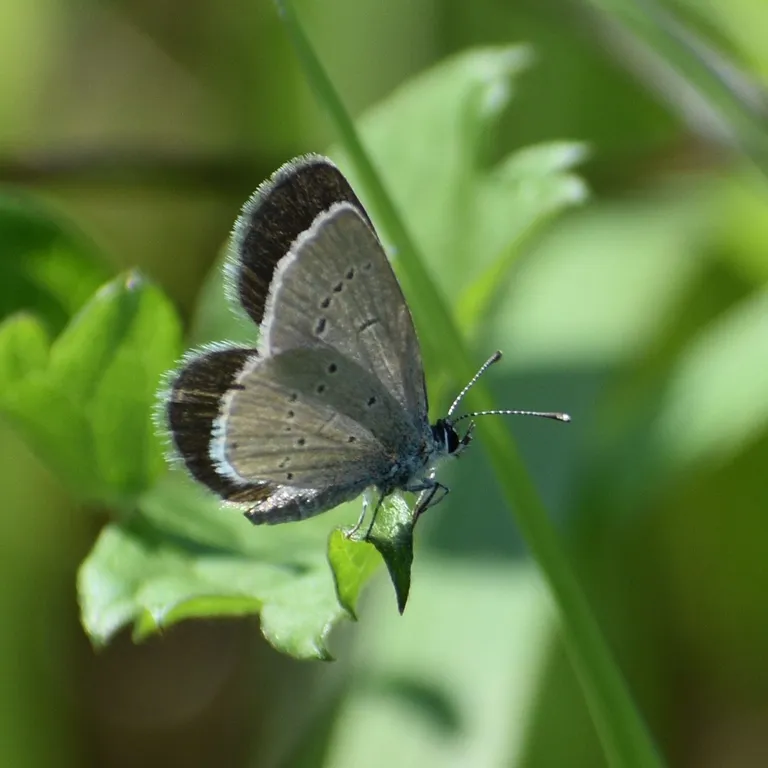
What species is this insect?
Cupido minimus
